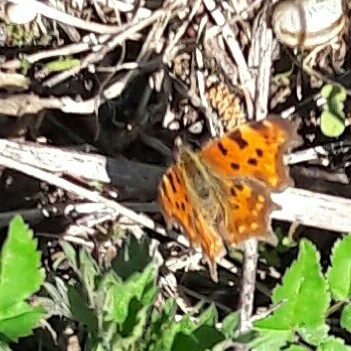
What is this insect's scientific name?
Polygonia c-album
